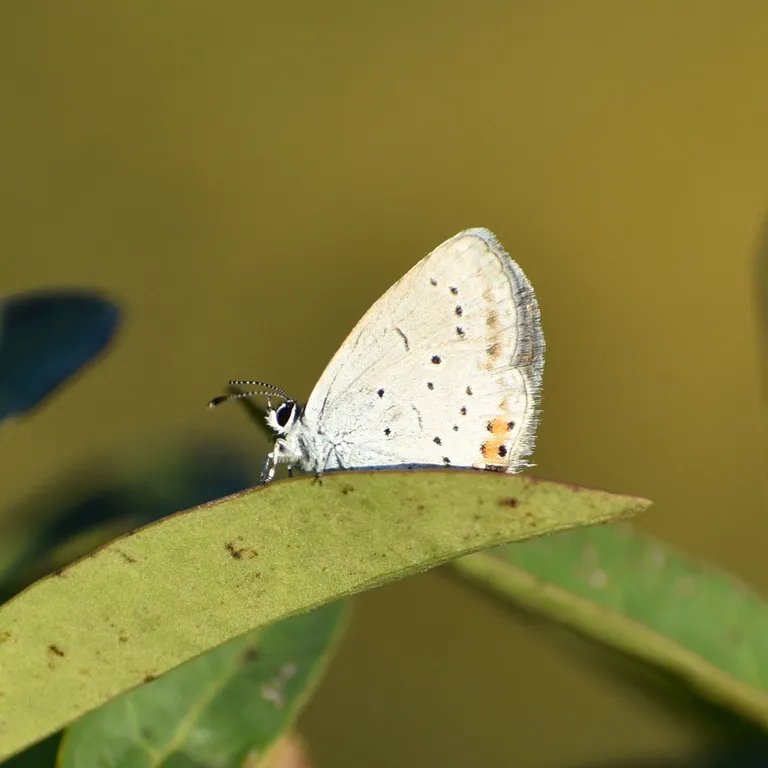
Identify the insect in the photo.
Cupido argiades (also Elkalyce argiades)
